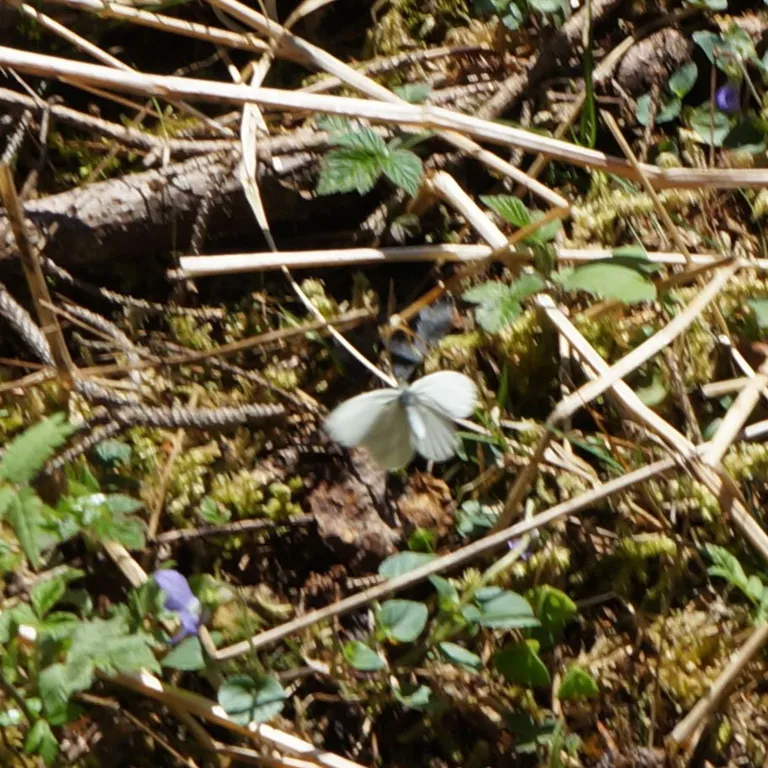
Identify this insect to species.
Leptidea sinapis/juvernica
